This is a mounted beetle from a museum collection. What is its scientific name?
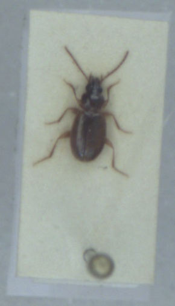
Trechus obtusus
